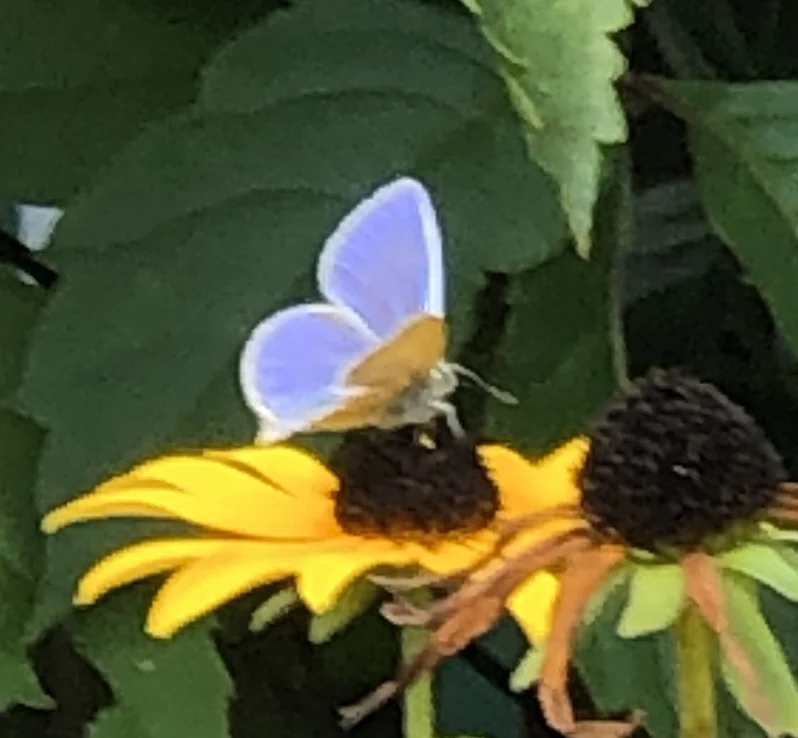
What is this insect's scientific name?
Polyommatus icarus
